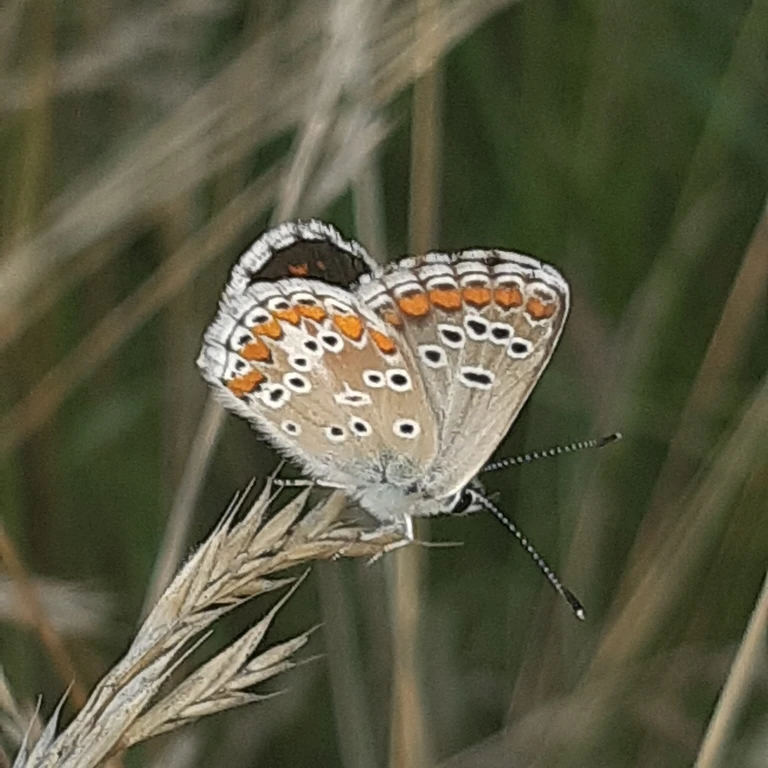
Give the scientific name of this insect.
Aricia agestis/artaxerxes
